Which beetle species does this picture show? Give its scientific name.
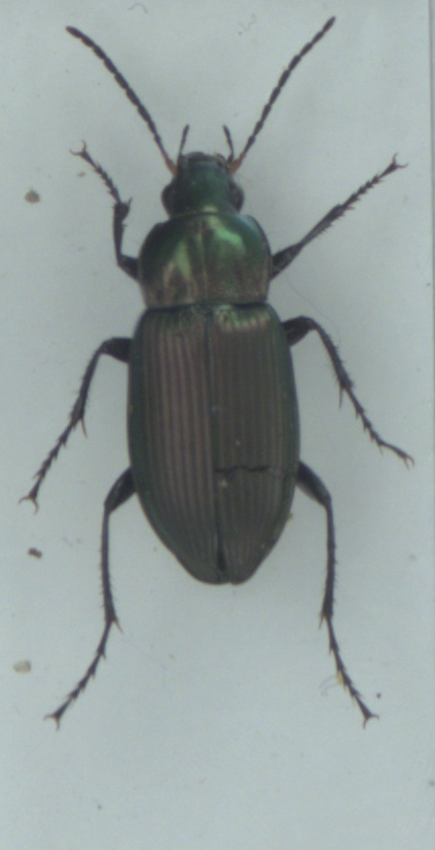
Poecilus cupreus
